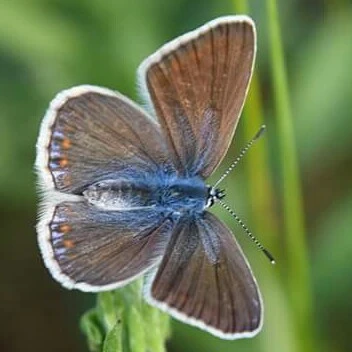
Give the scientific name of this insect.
Polyommatus icarus
